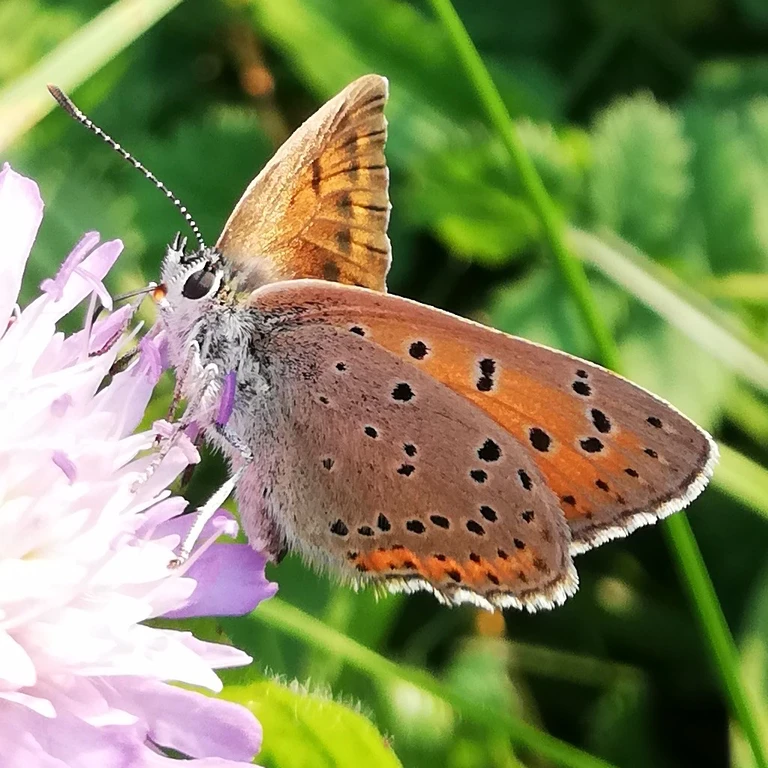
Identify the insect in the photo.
Lycaena hippothoe (also Palaeochrysophanus hippothoe)
